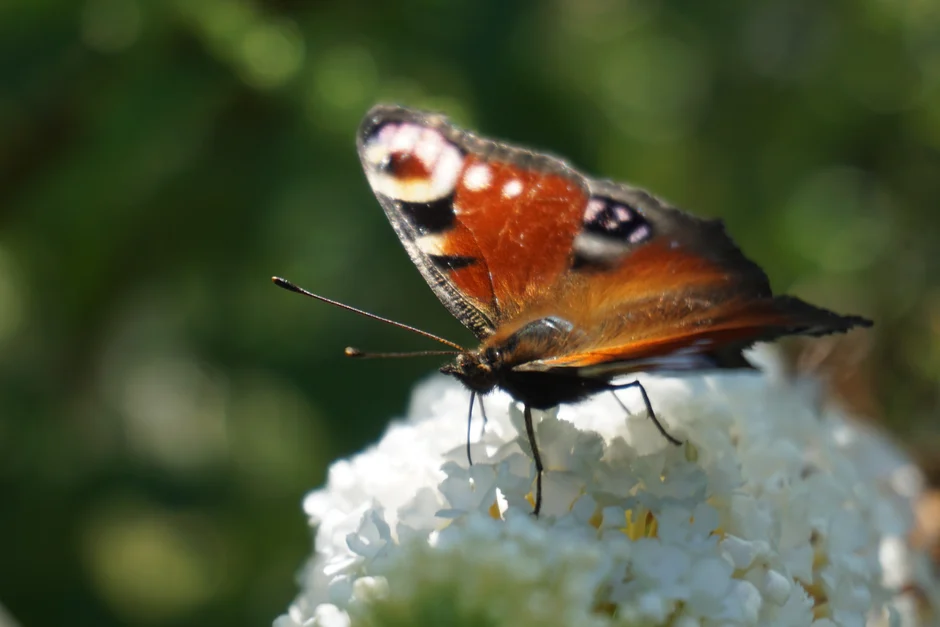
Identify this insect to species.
Aglais io
